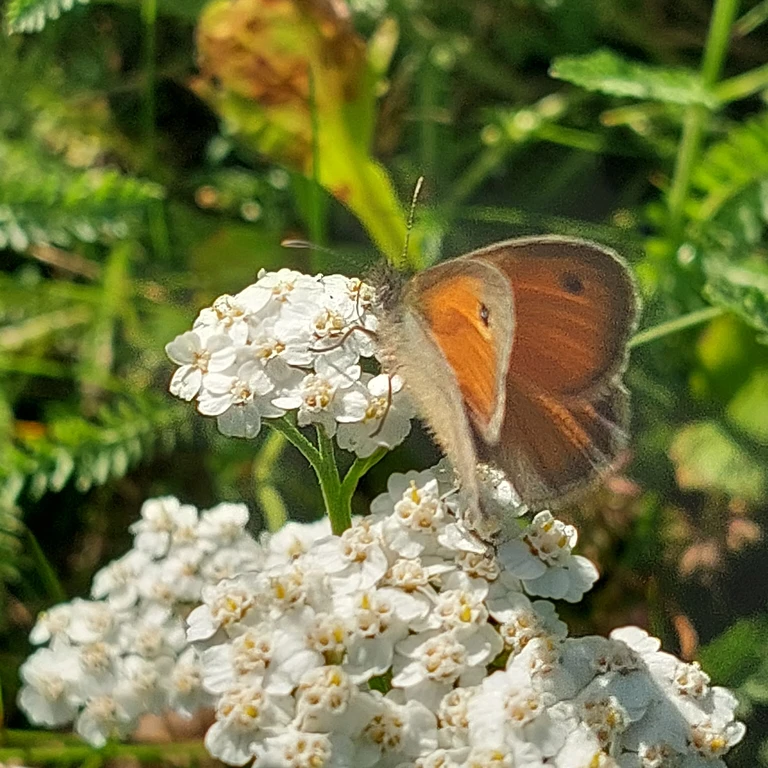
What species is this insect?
Coenonympha pamphilus
